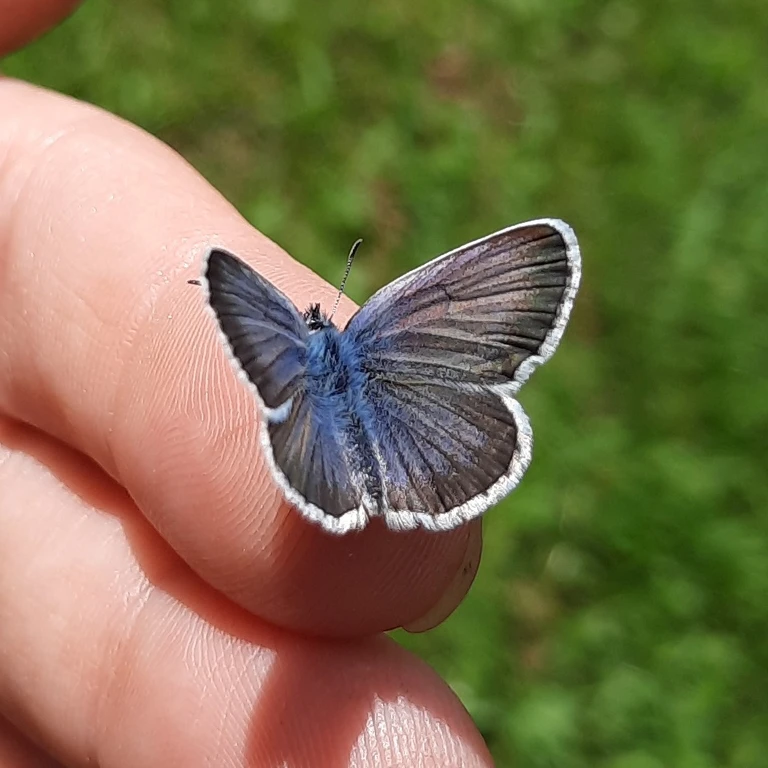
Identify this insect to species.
Plebejus argus
